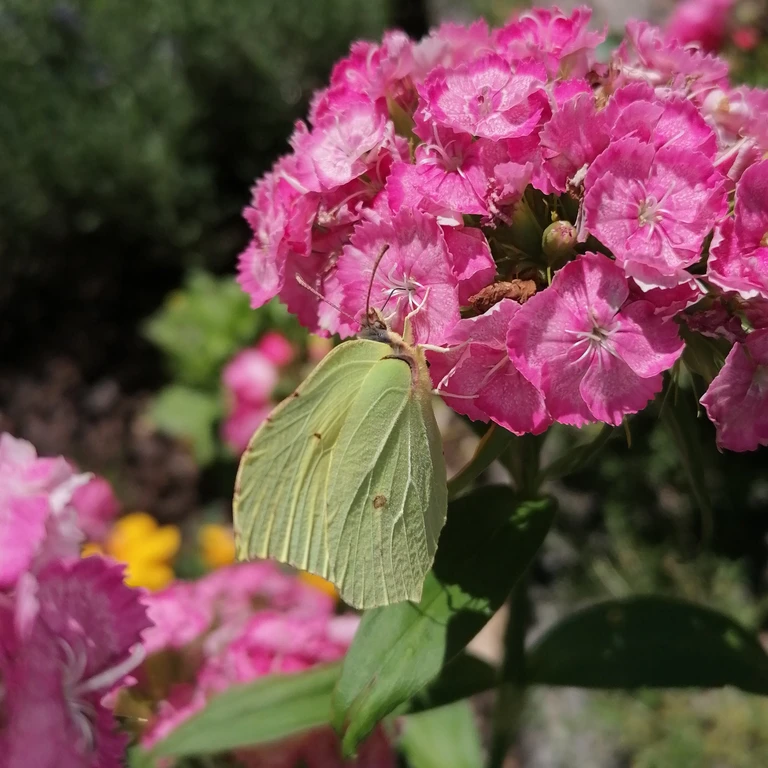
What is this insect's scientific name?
Gonepteryx rhamni
